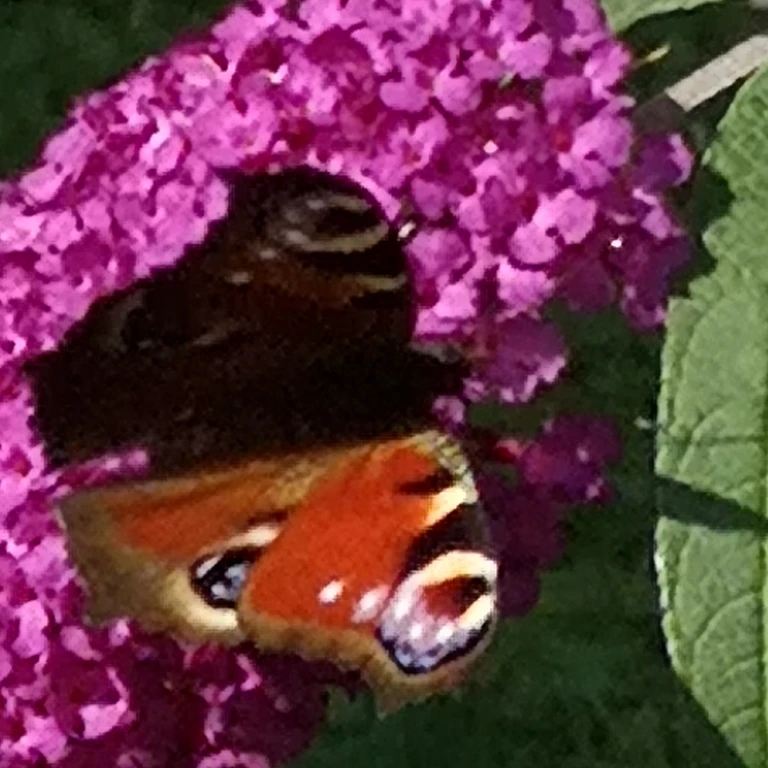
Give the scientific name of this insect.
Aglais io
